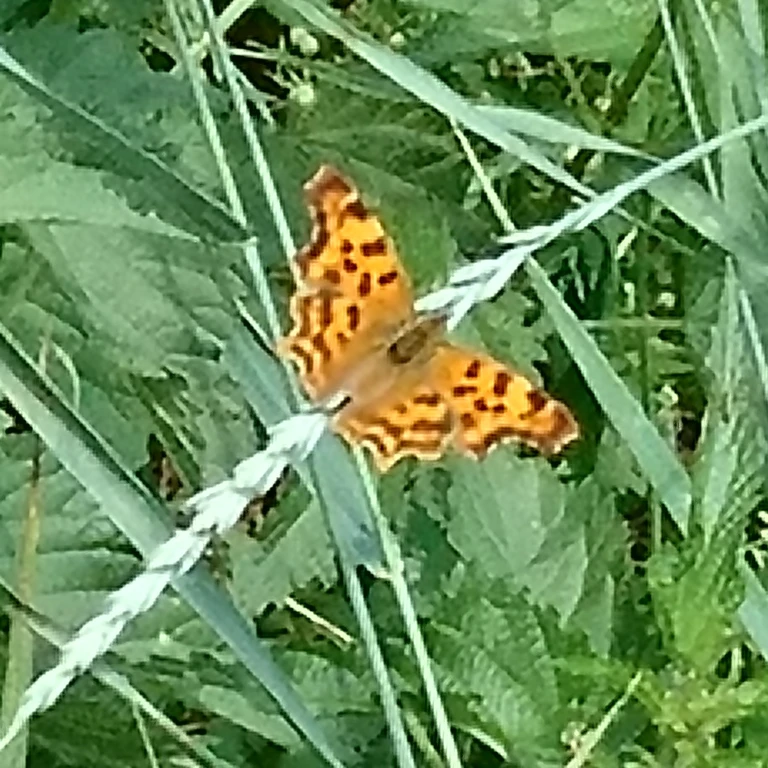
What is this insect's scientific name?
Polygonia c-album
